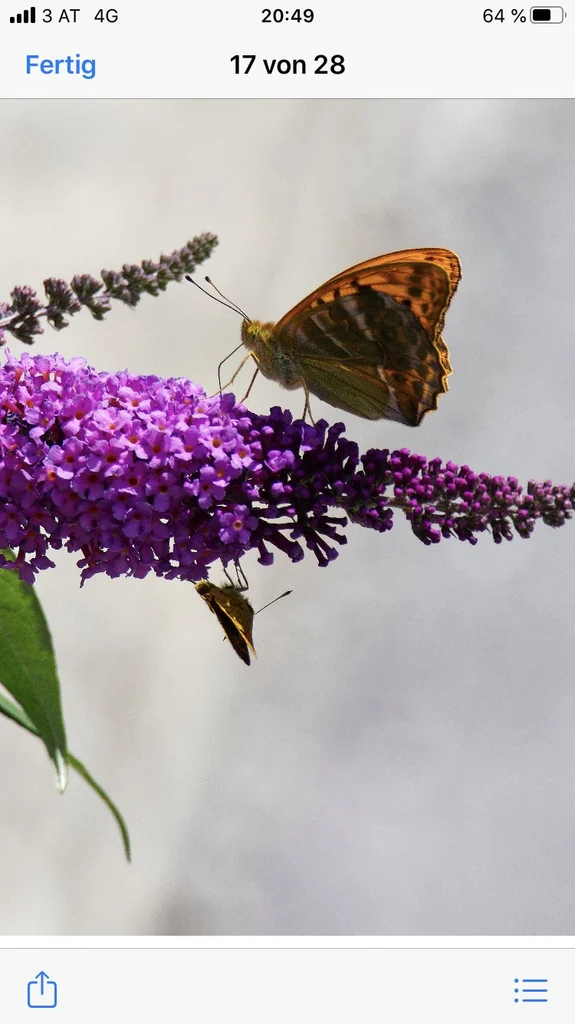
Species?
Argynnis paphia
